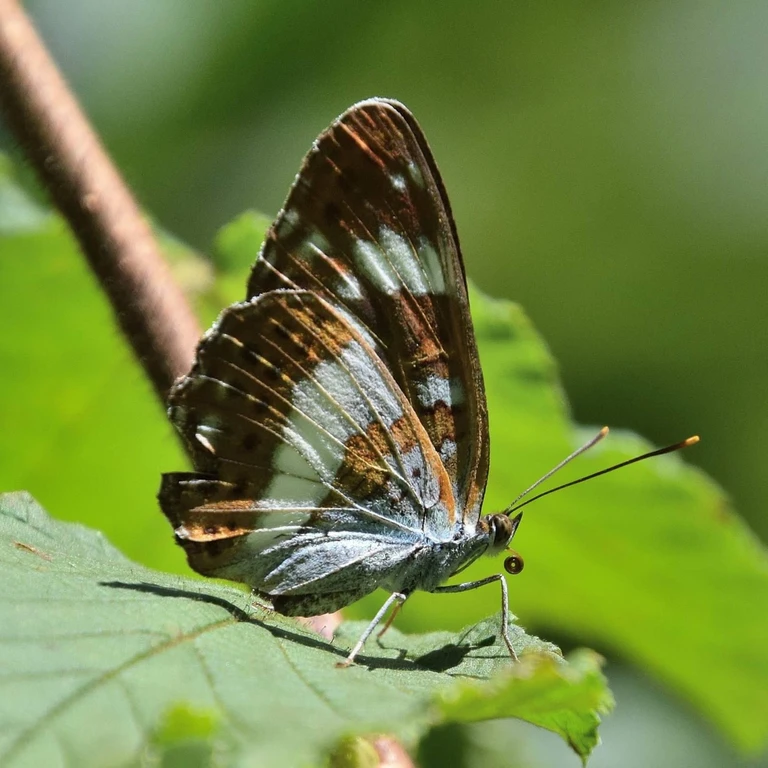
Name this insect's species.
Limenitis camilla (also Ladoga camilla)
